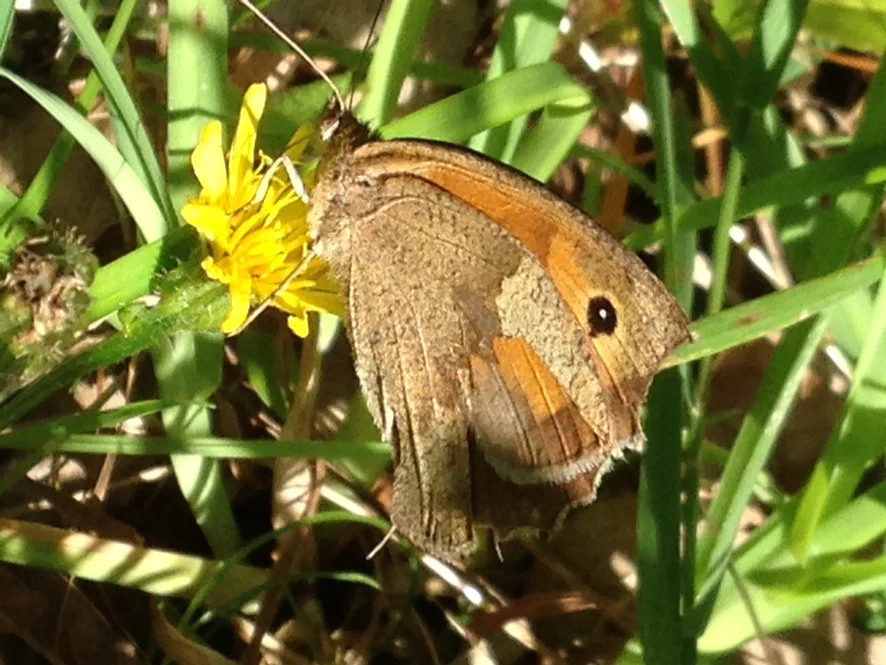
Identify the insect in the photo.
Maniola jurtina
